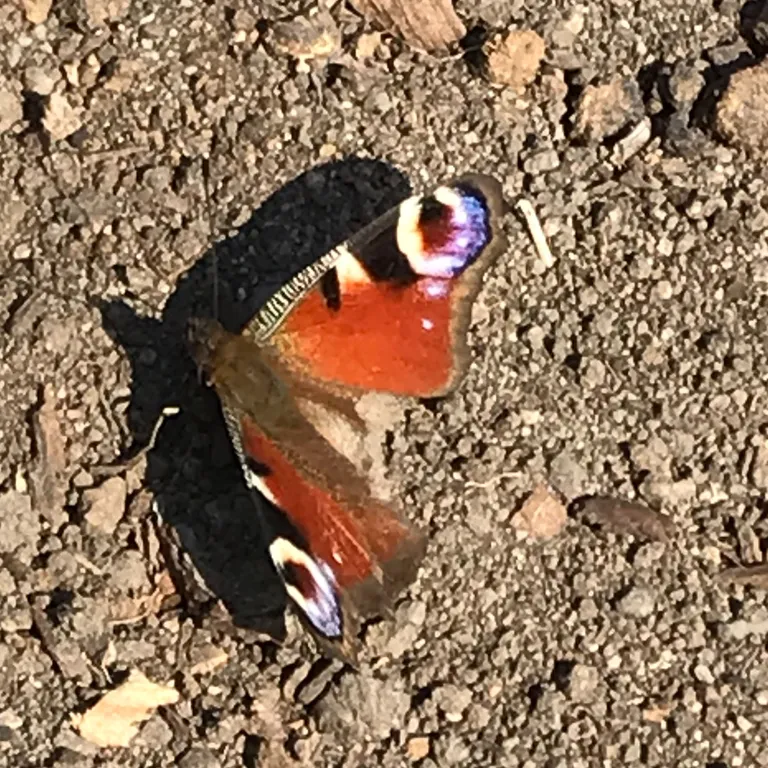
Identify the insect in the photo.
Aglais io
